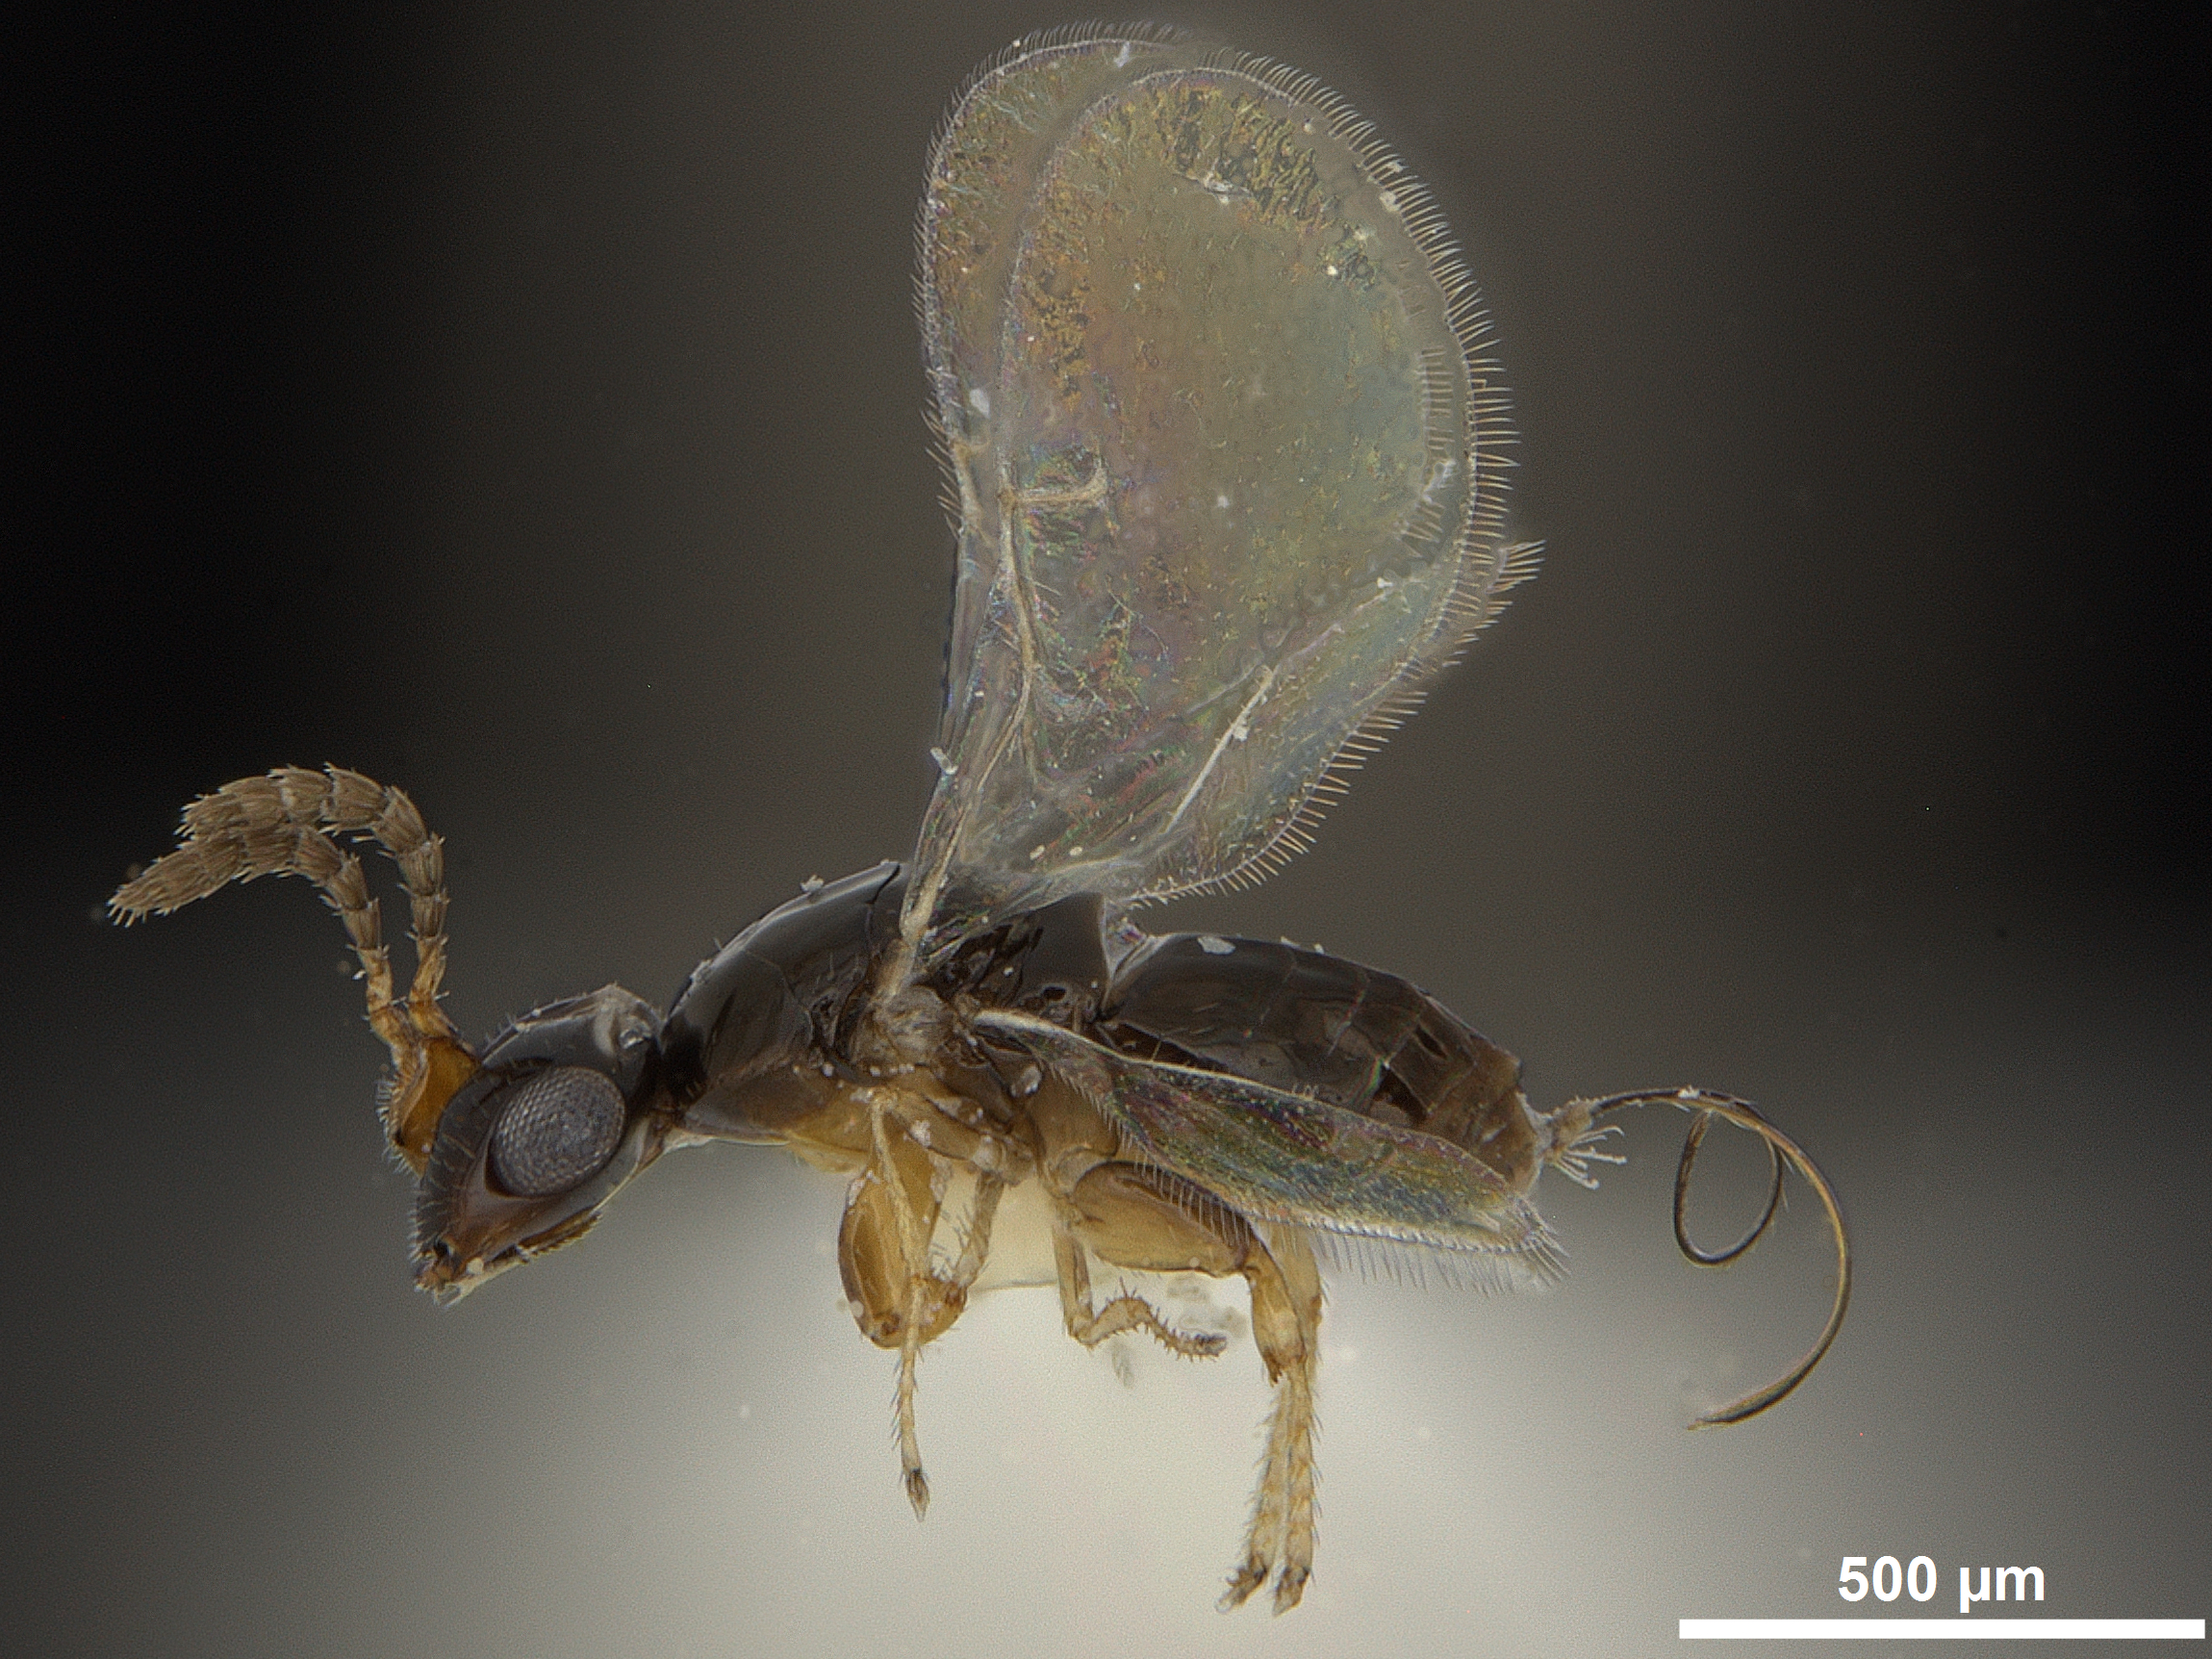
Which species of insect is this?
Pegoscapus jimenezi
